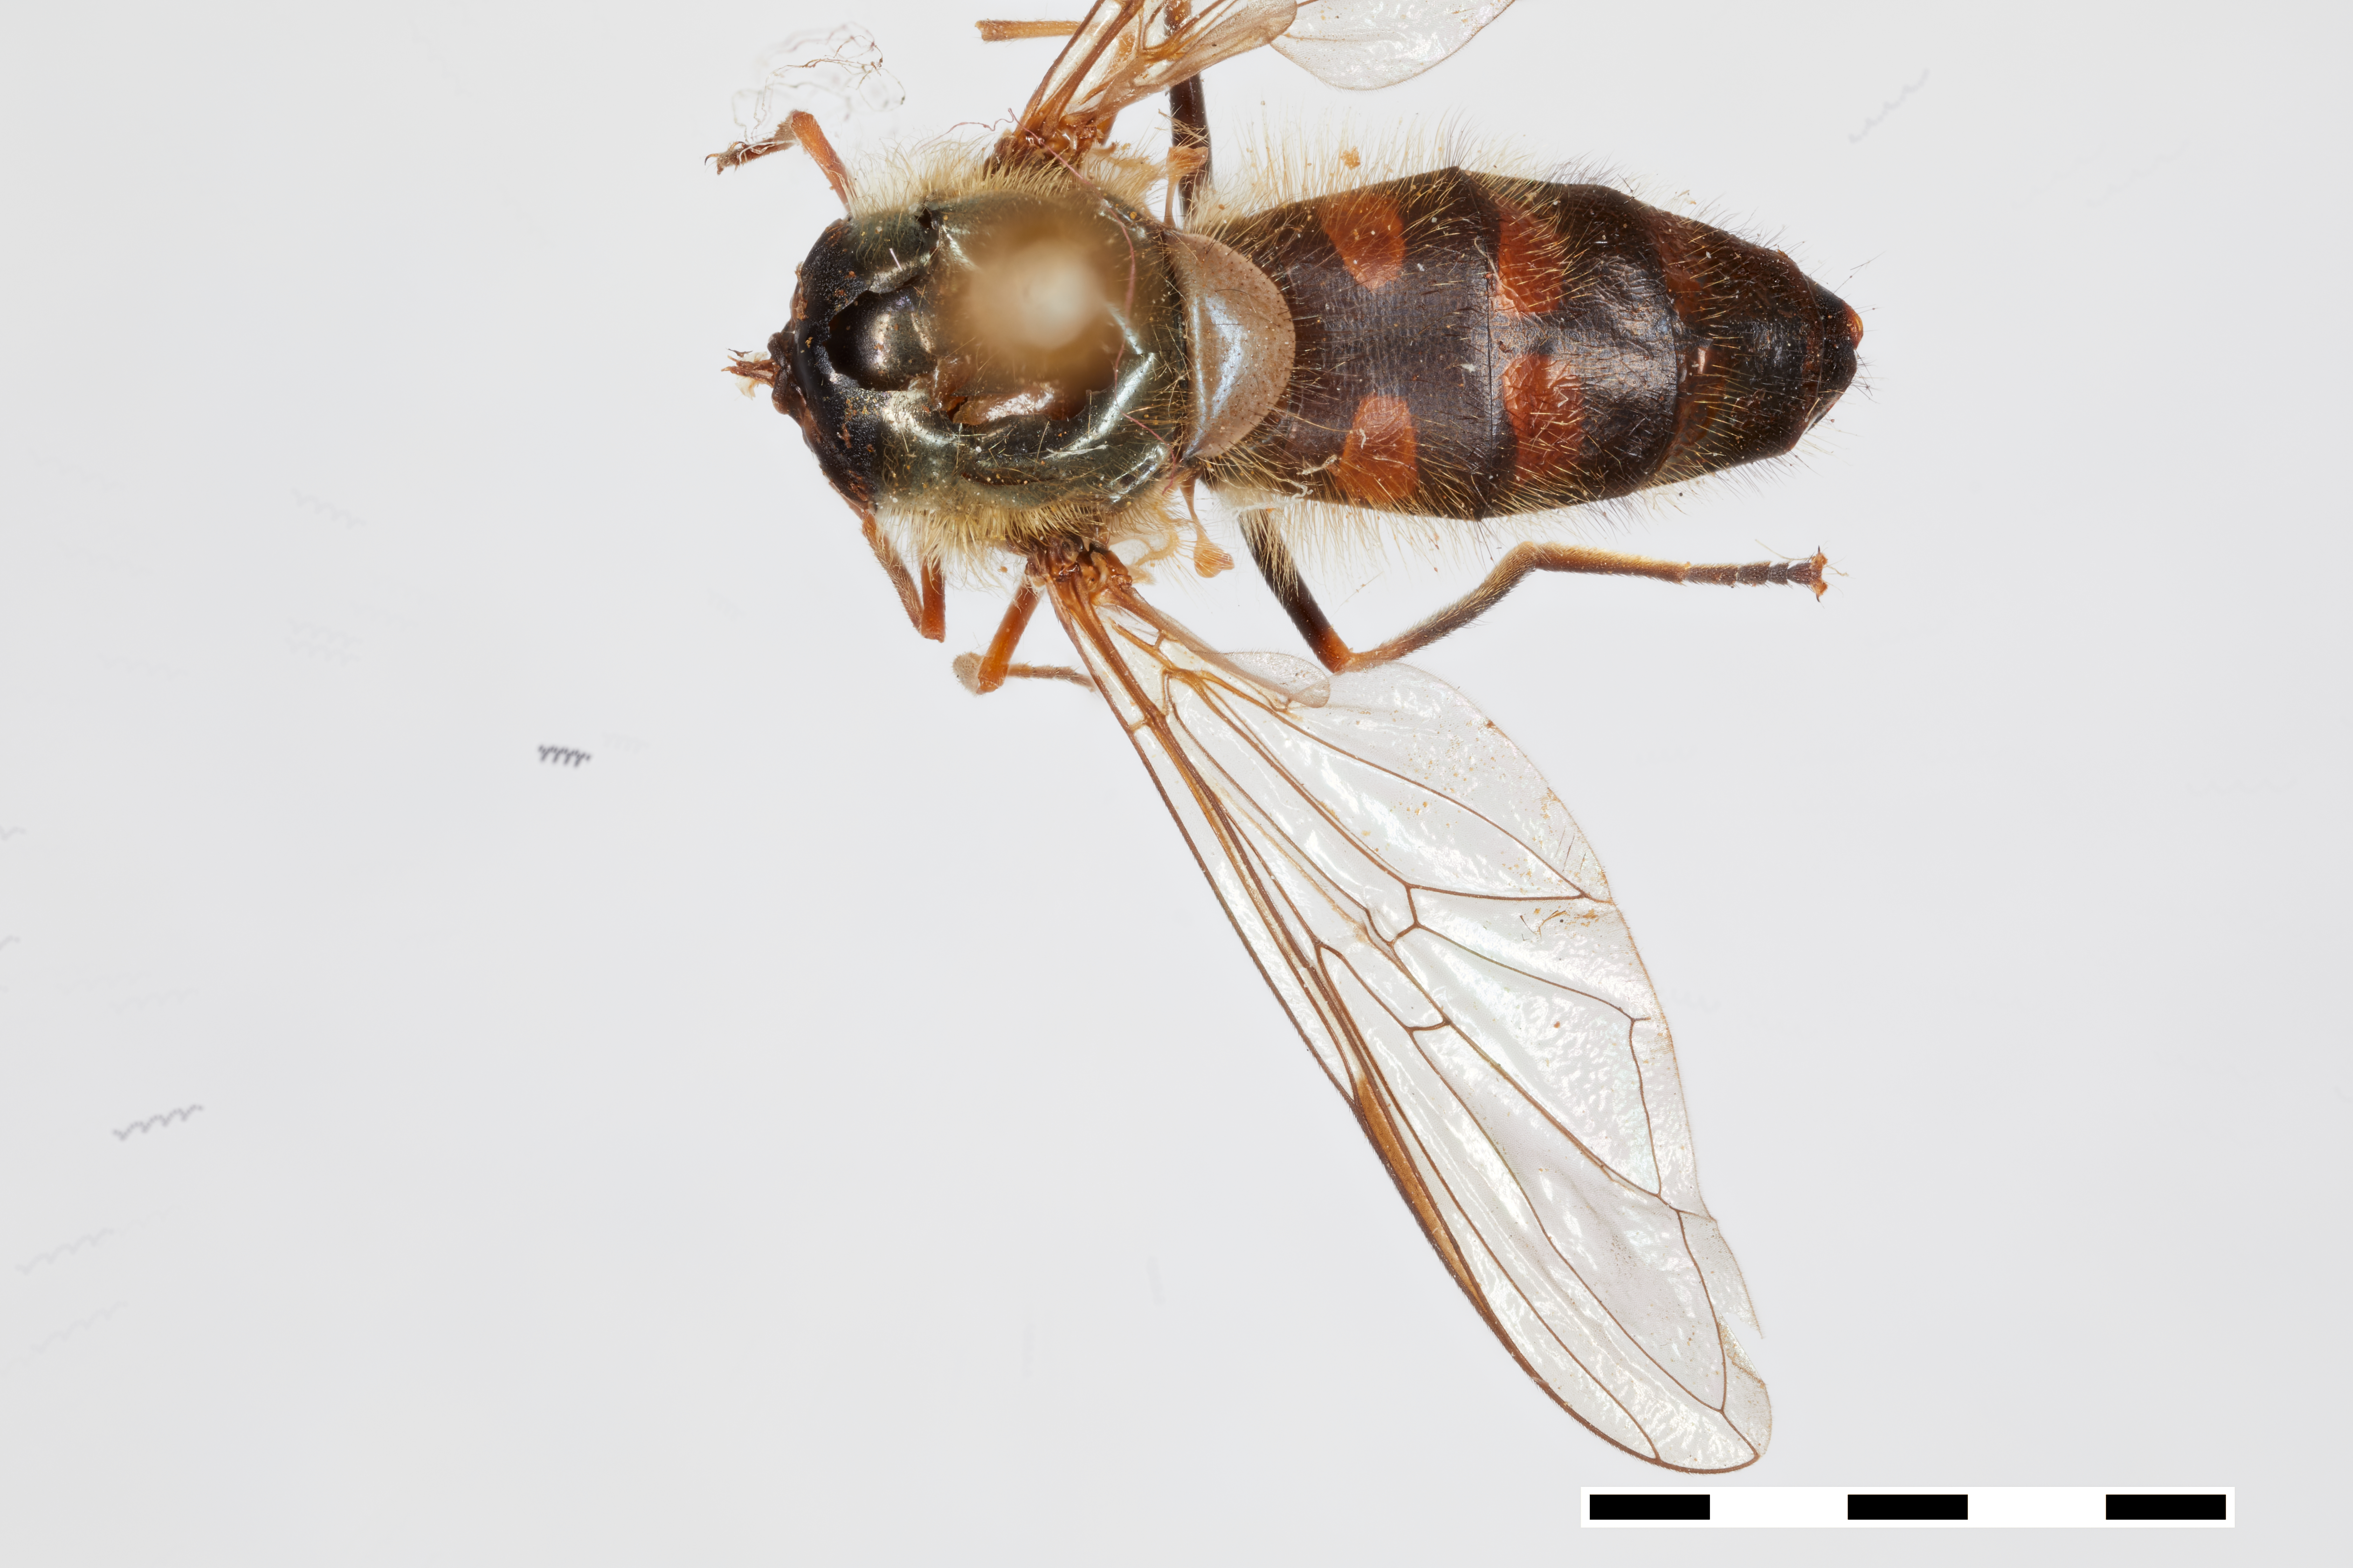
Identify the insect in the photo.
Dasysyrphus darada
